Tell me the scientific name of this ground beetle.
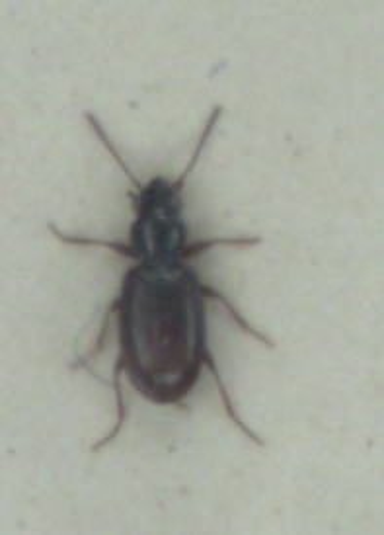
Bembidion normannum
